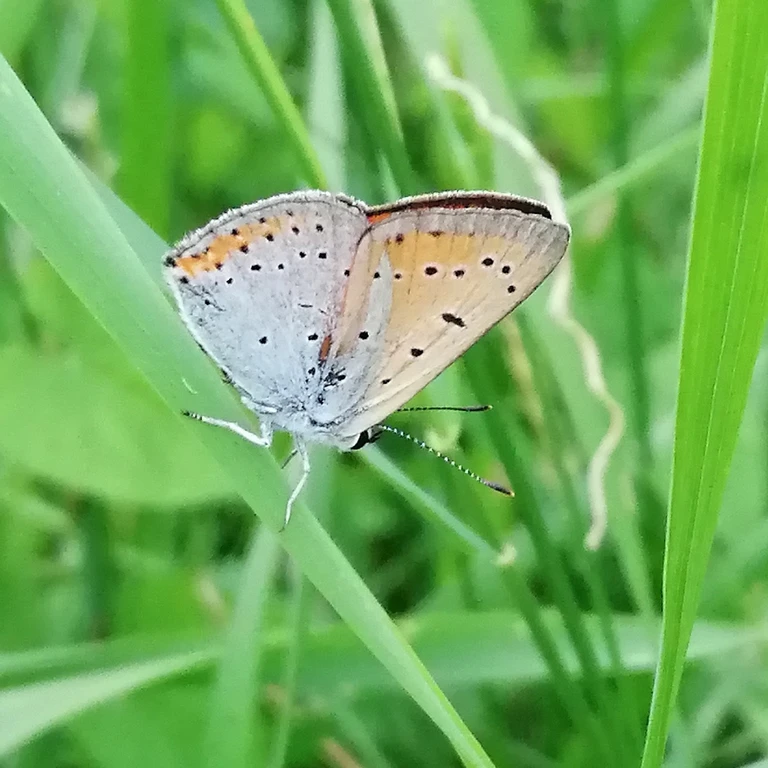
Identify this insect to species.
Lycaena dispar
